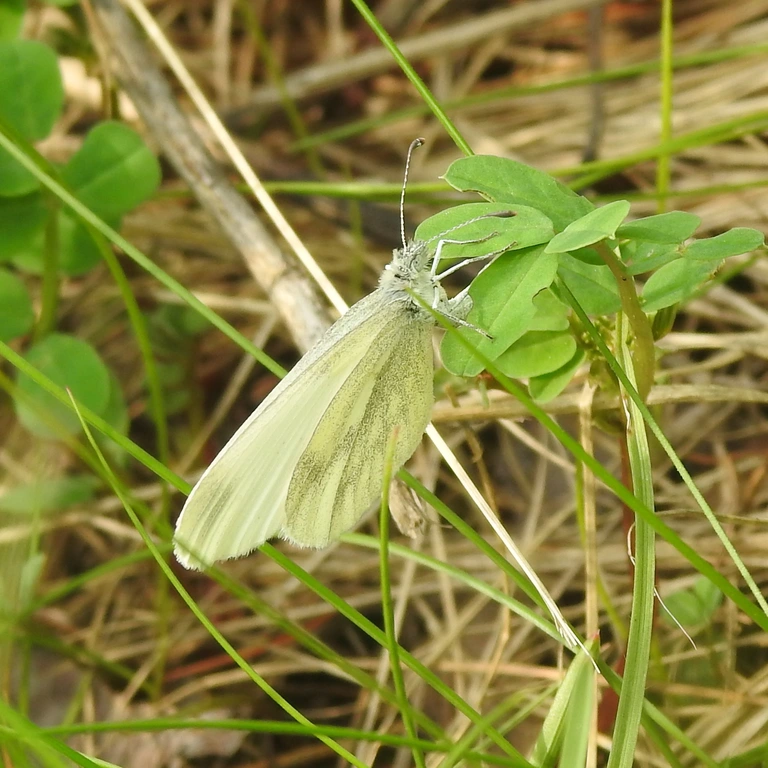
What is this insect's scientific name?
Leptidea sinapis/juvernica
